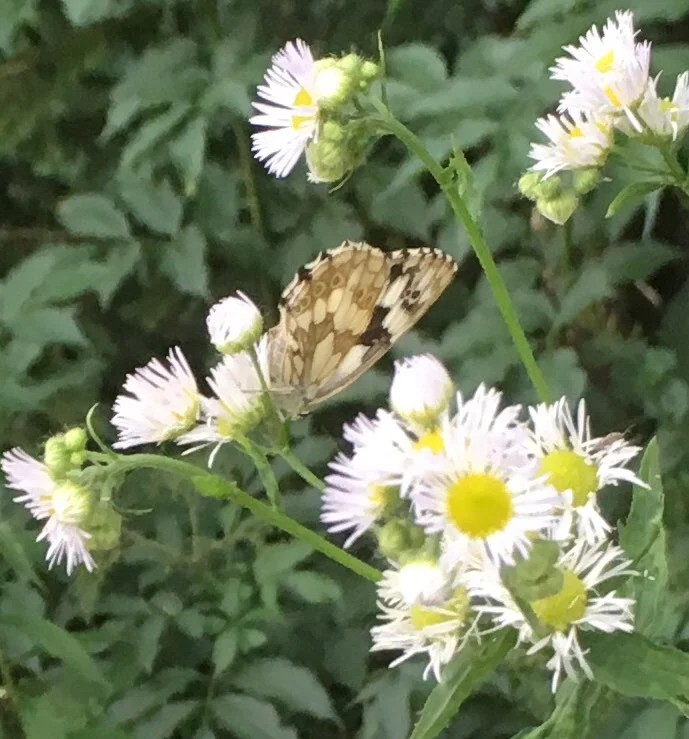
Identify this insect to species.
Melanargia galathea
